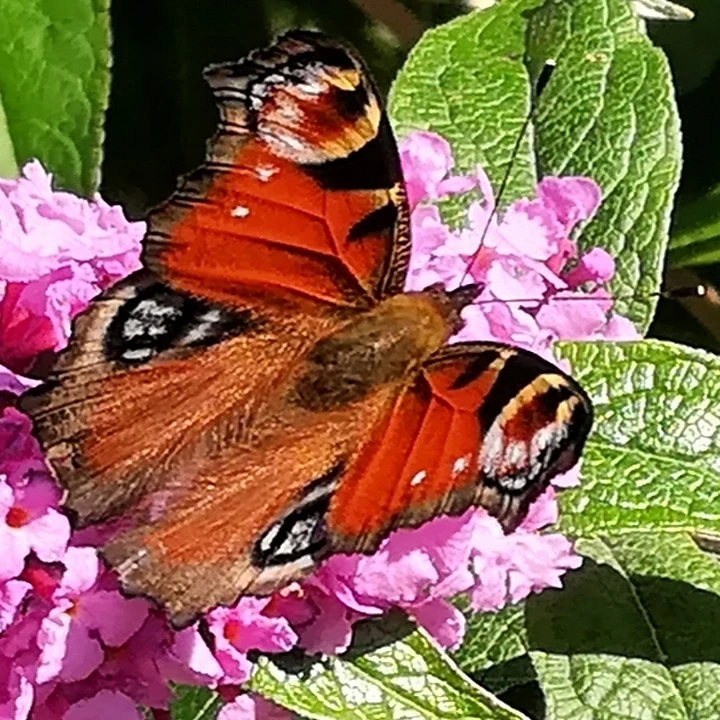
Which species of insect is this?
Aglais io
